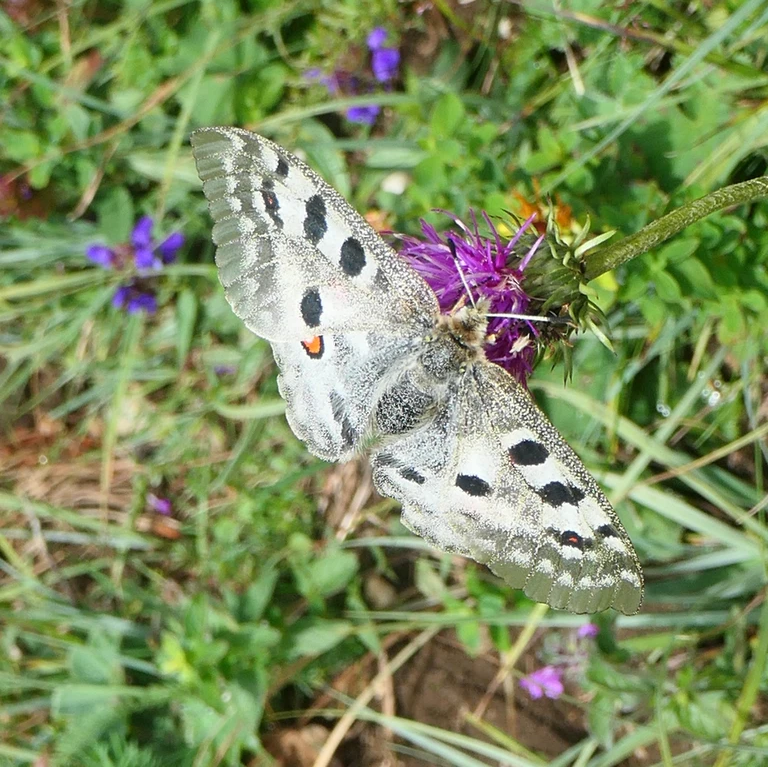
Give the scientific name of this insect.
Parnassius apollo
